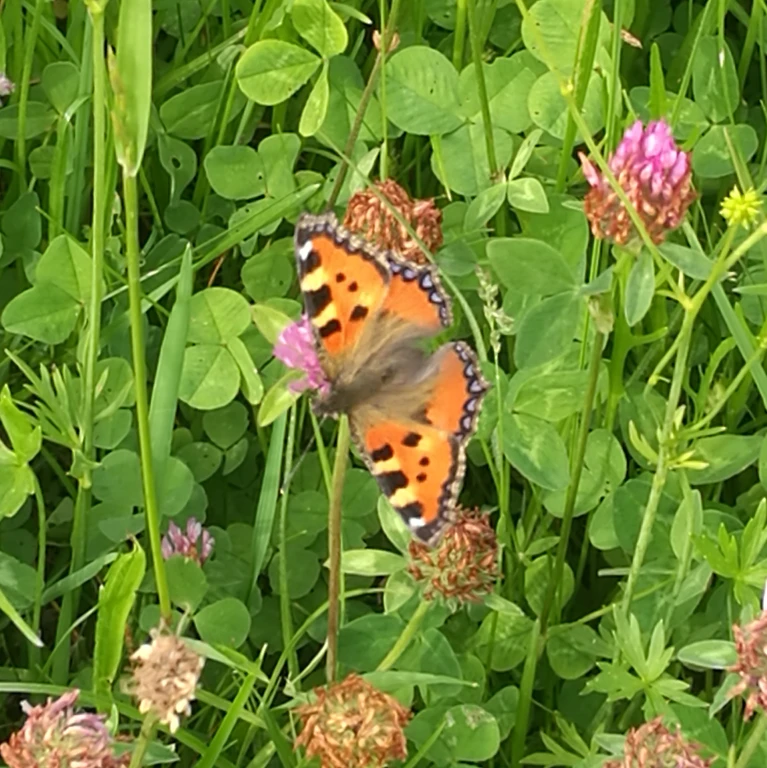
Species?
Aglais urticae
